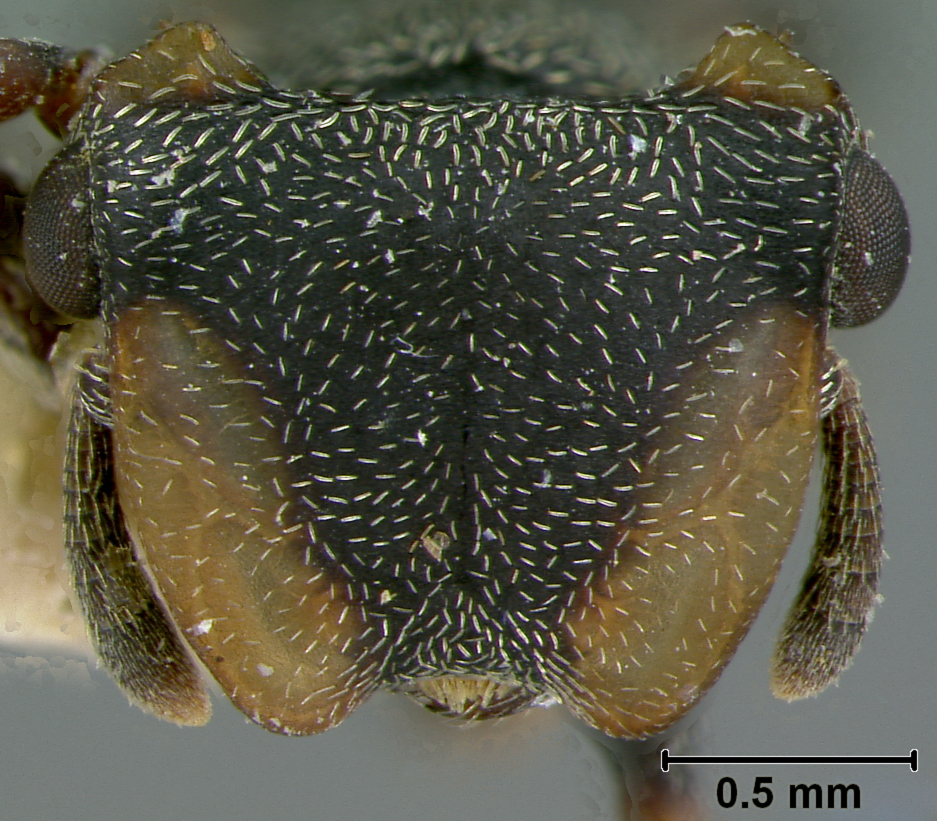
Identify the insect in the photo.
Cryptocerus laminatus
